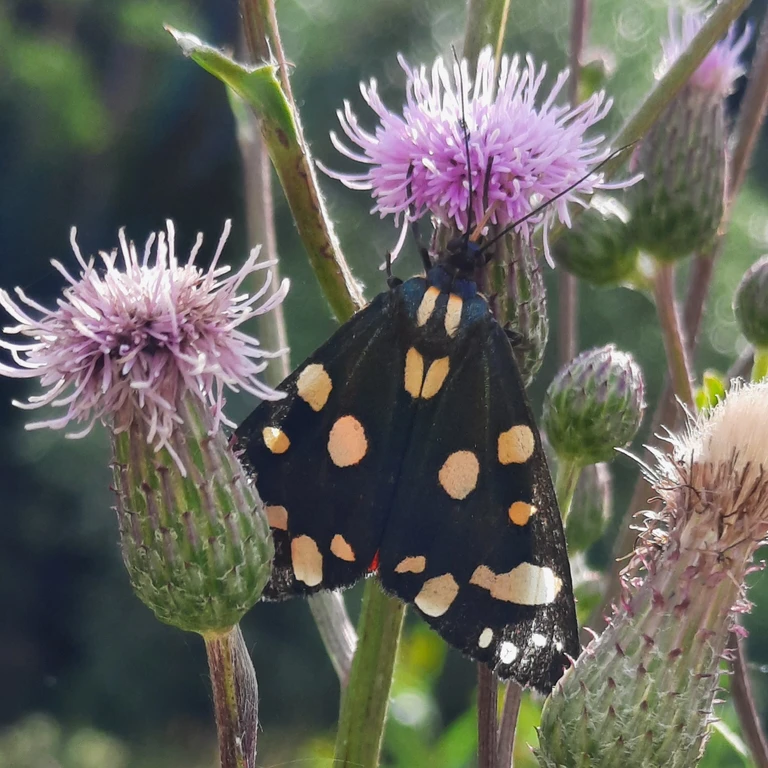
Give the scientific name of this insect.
Callimorpha dominula
